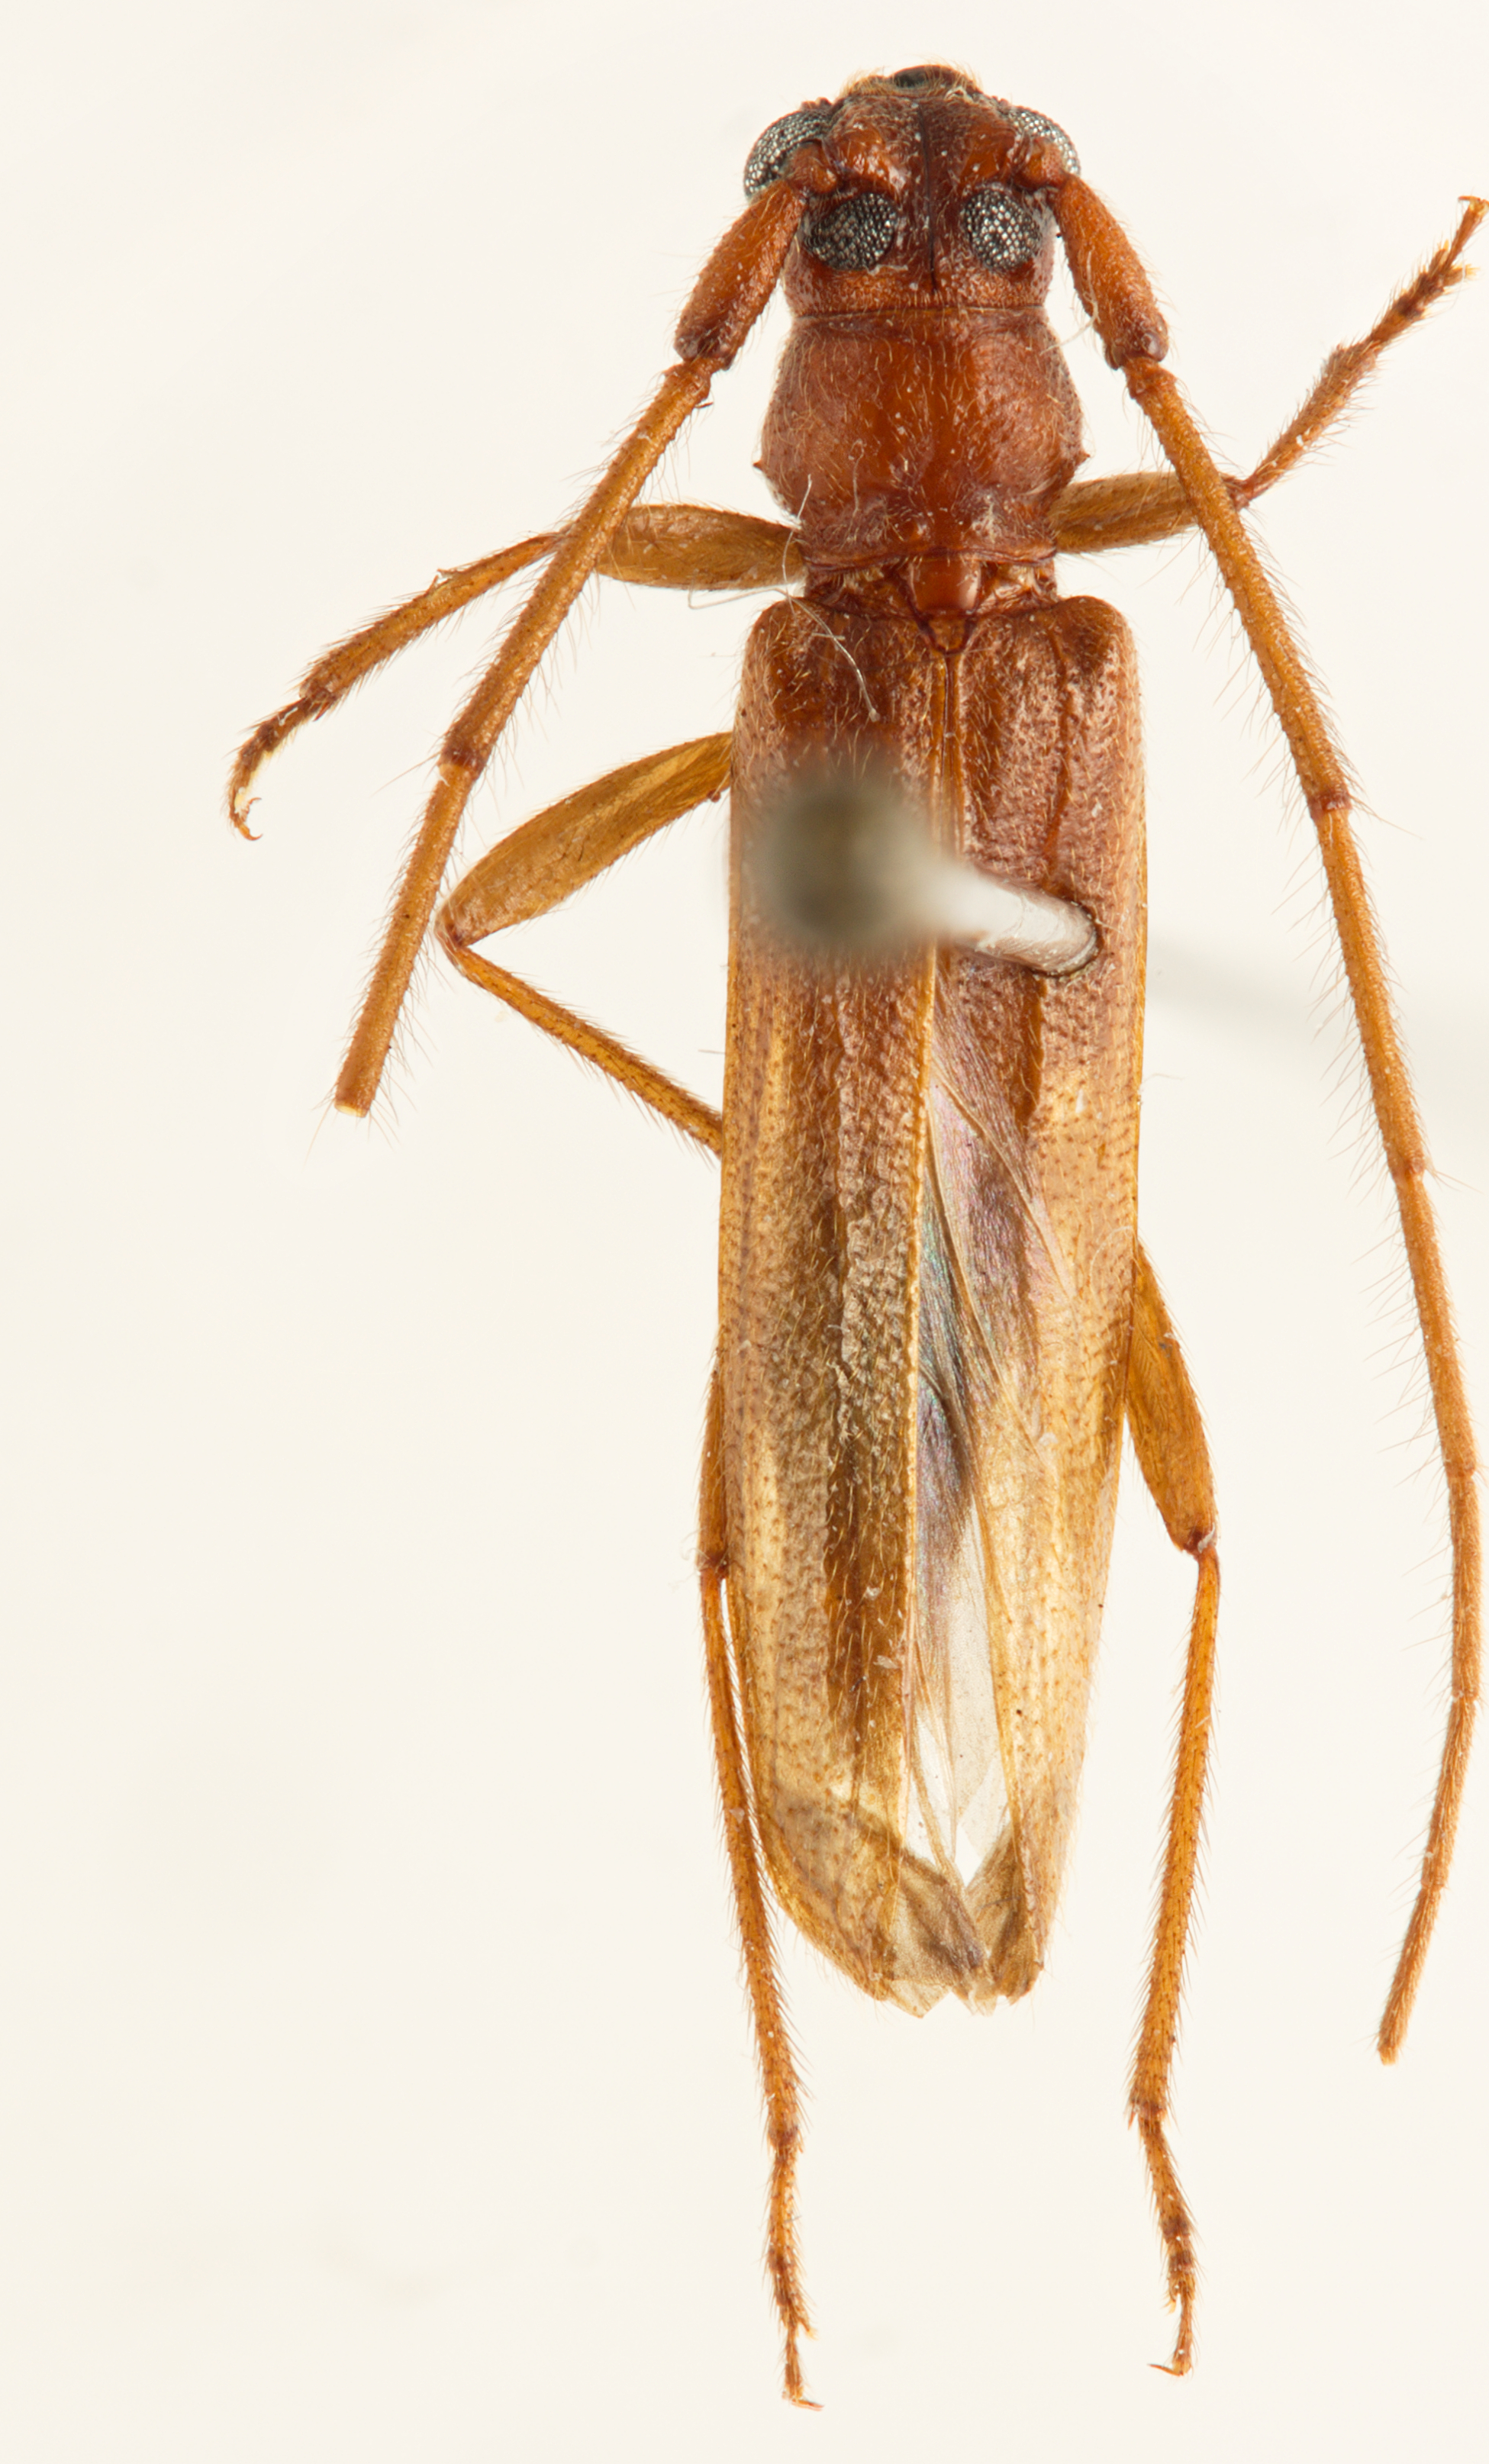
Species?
Temnopis castanea
